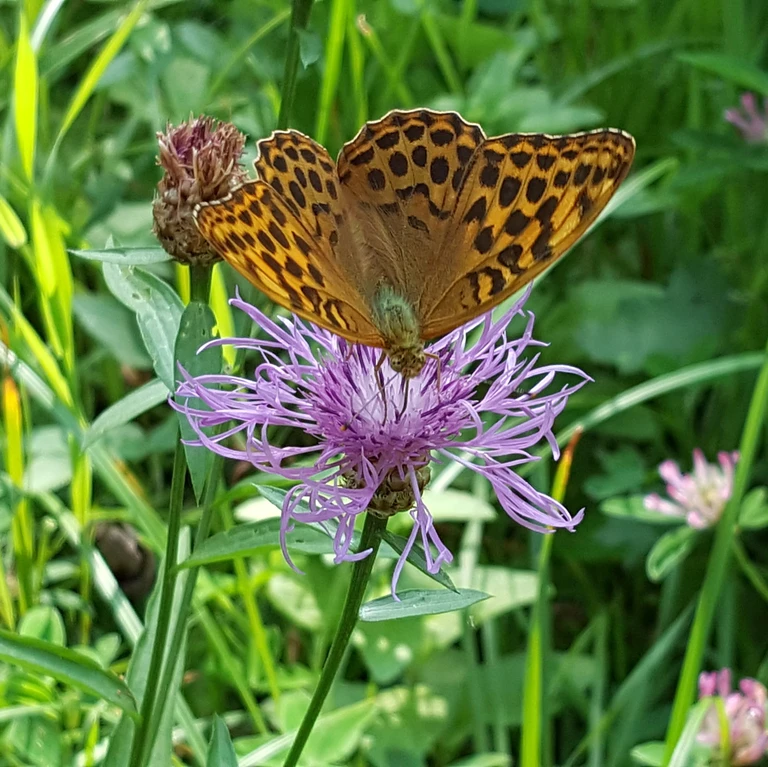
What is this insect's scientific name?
Argynnis paphia
